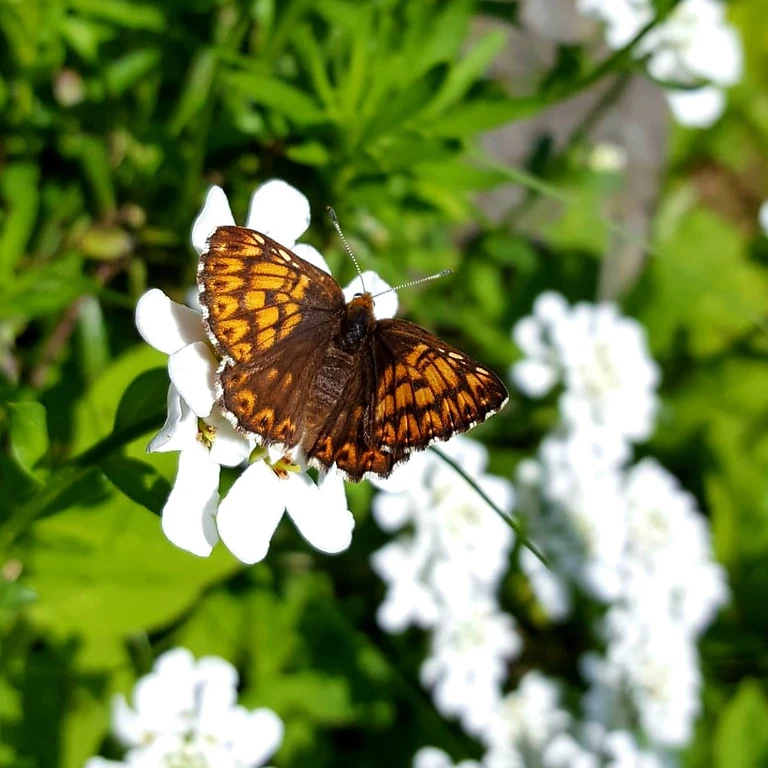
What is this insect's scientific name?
Hamearis lucina
